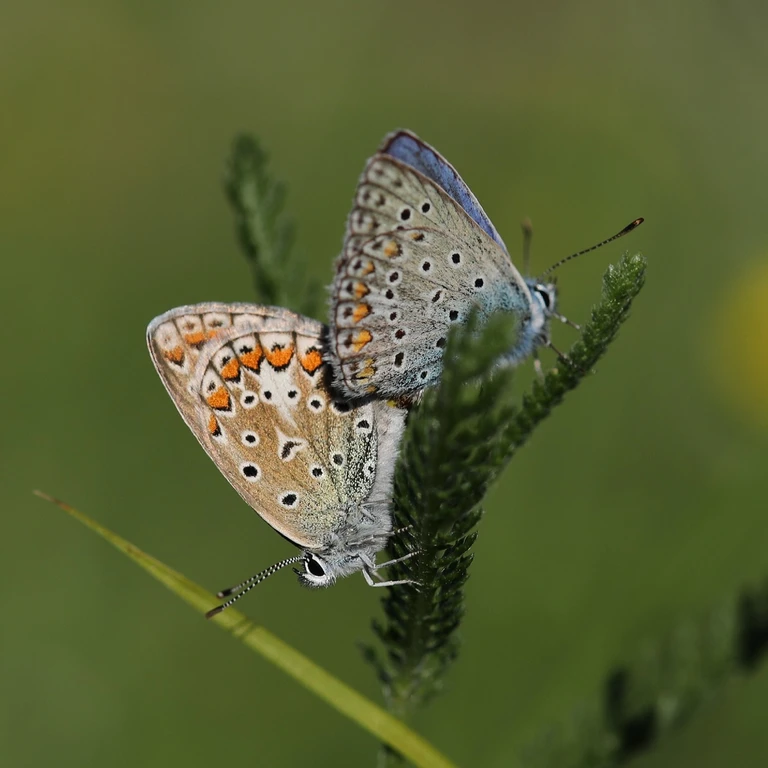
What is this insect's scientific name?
Polyommatus icarus
